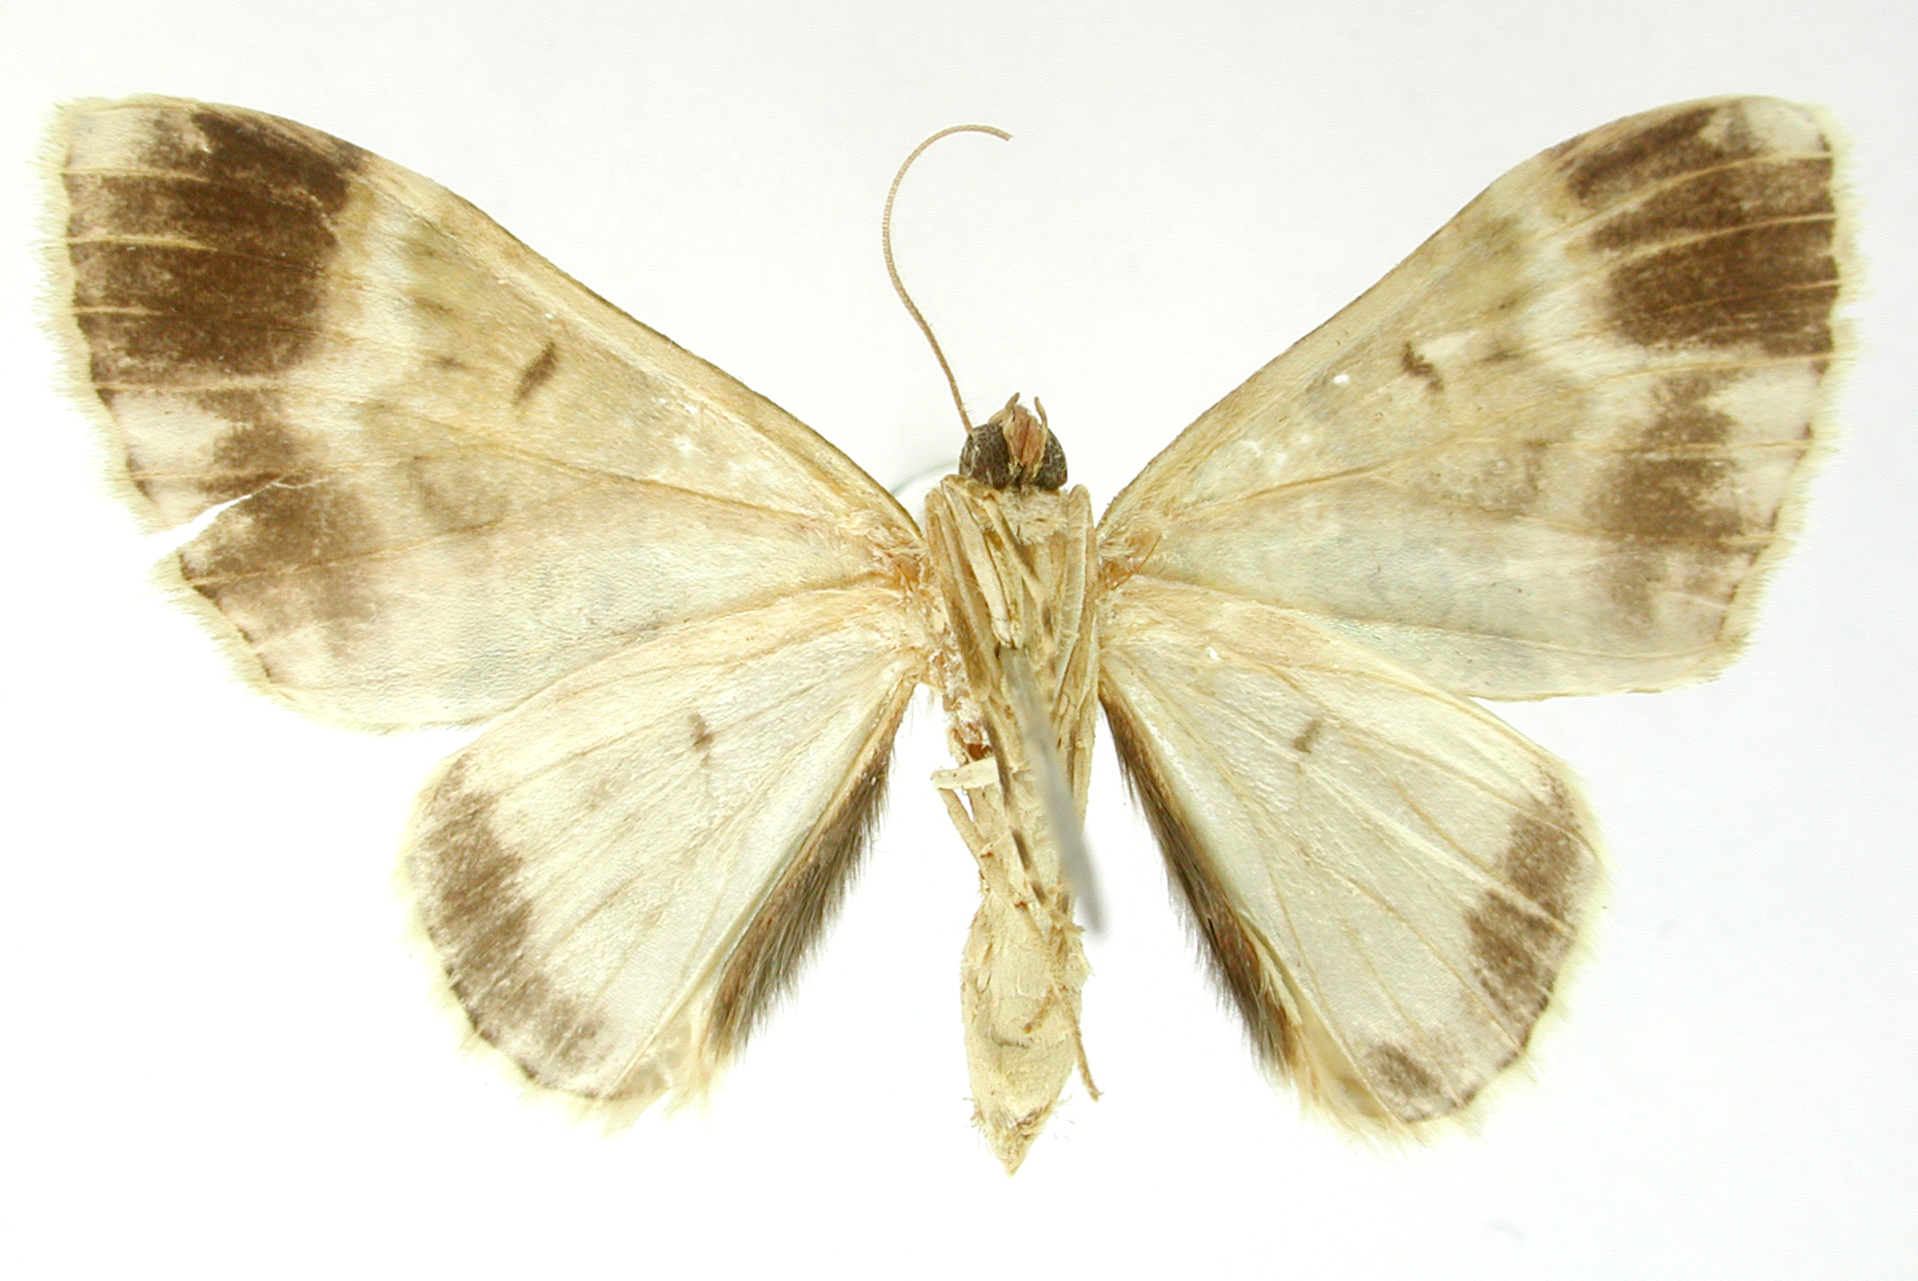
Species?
Hammaptera colombaria
